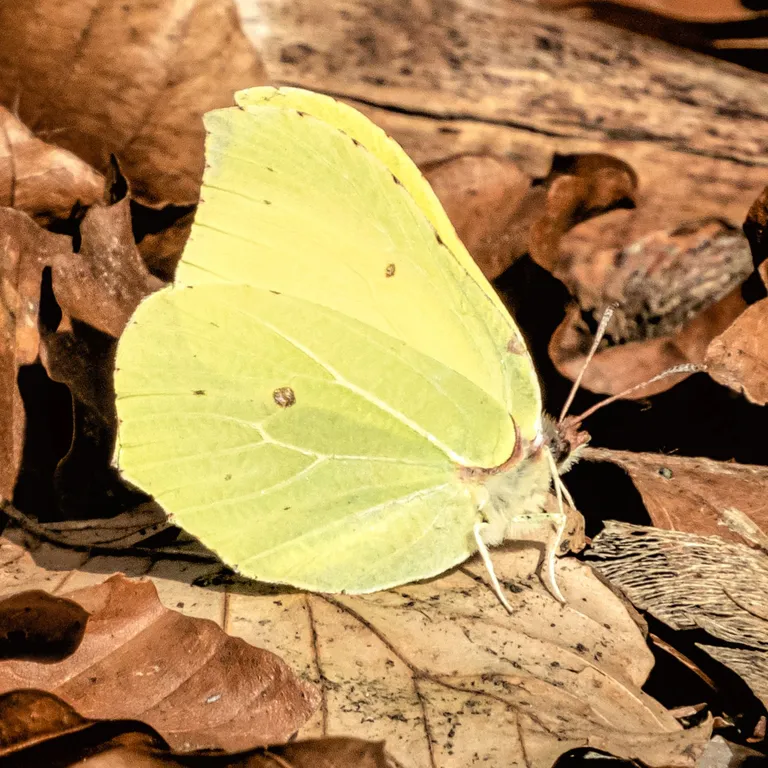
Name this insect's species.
Gonepteryx rhamni
